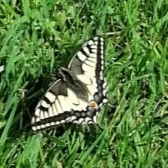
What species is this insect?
Papilio machaon
